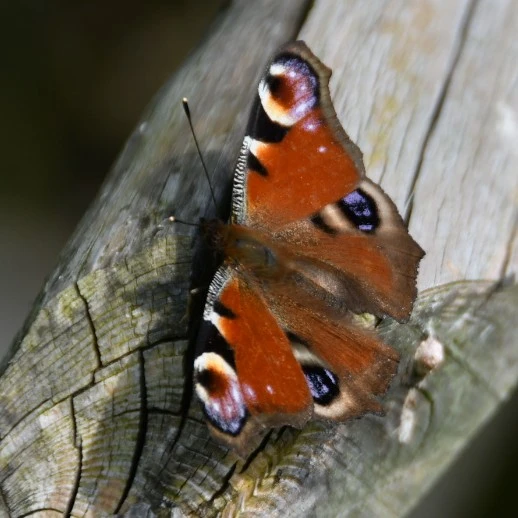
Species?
Aglais io
